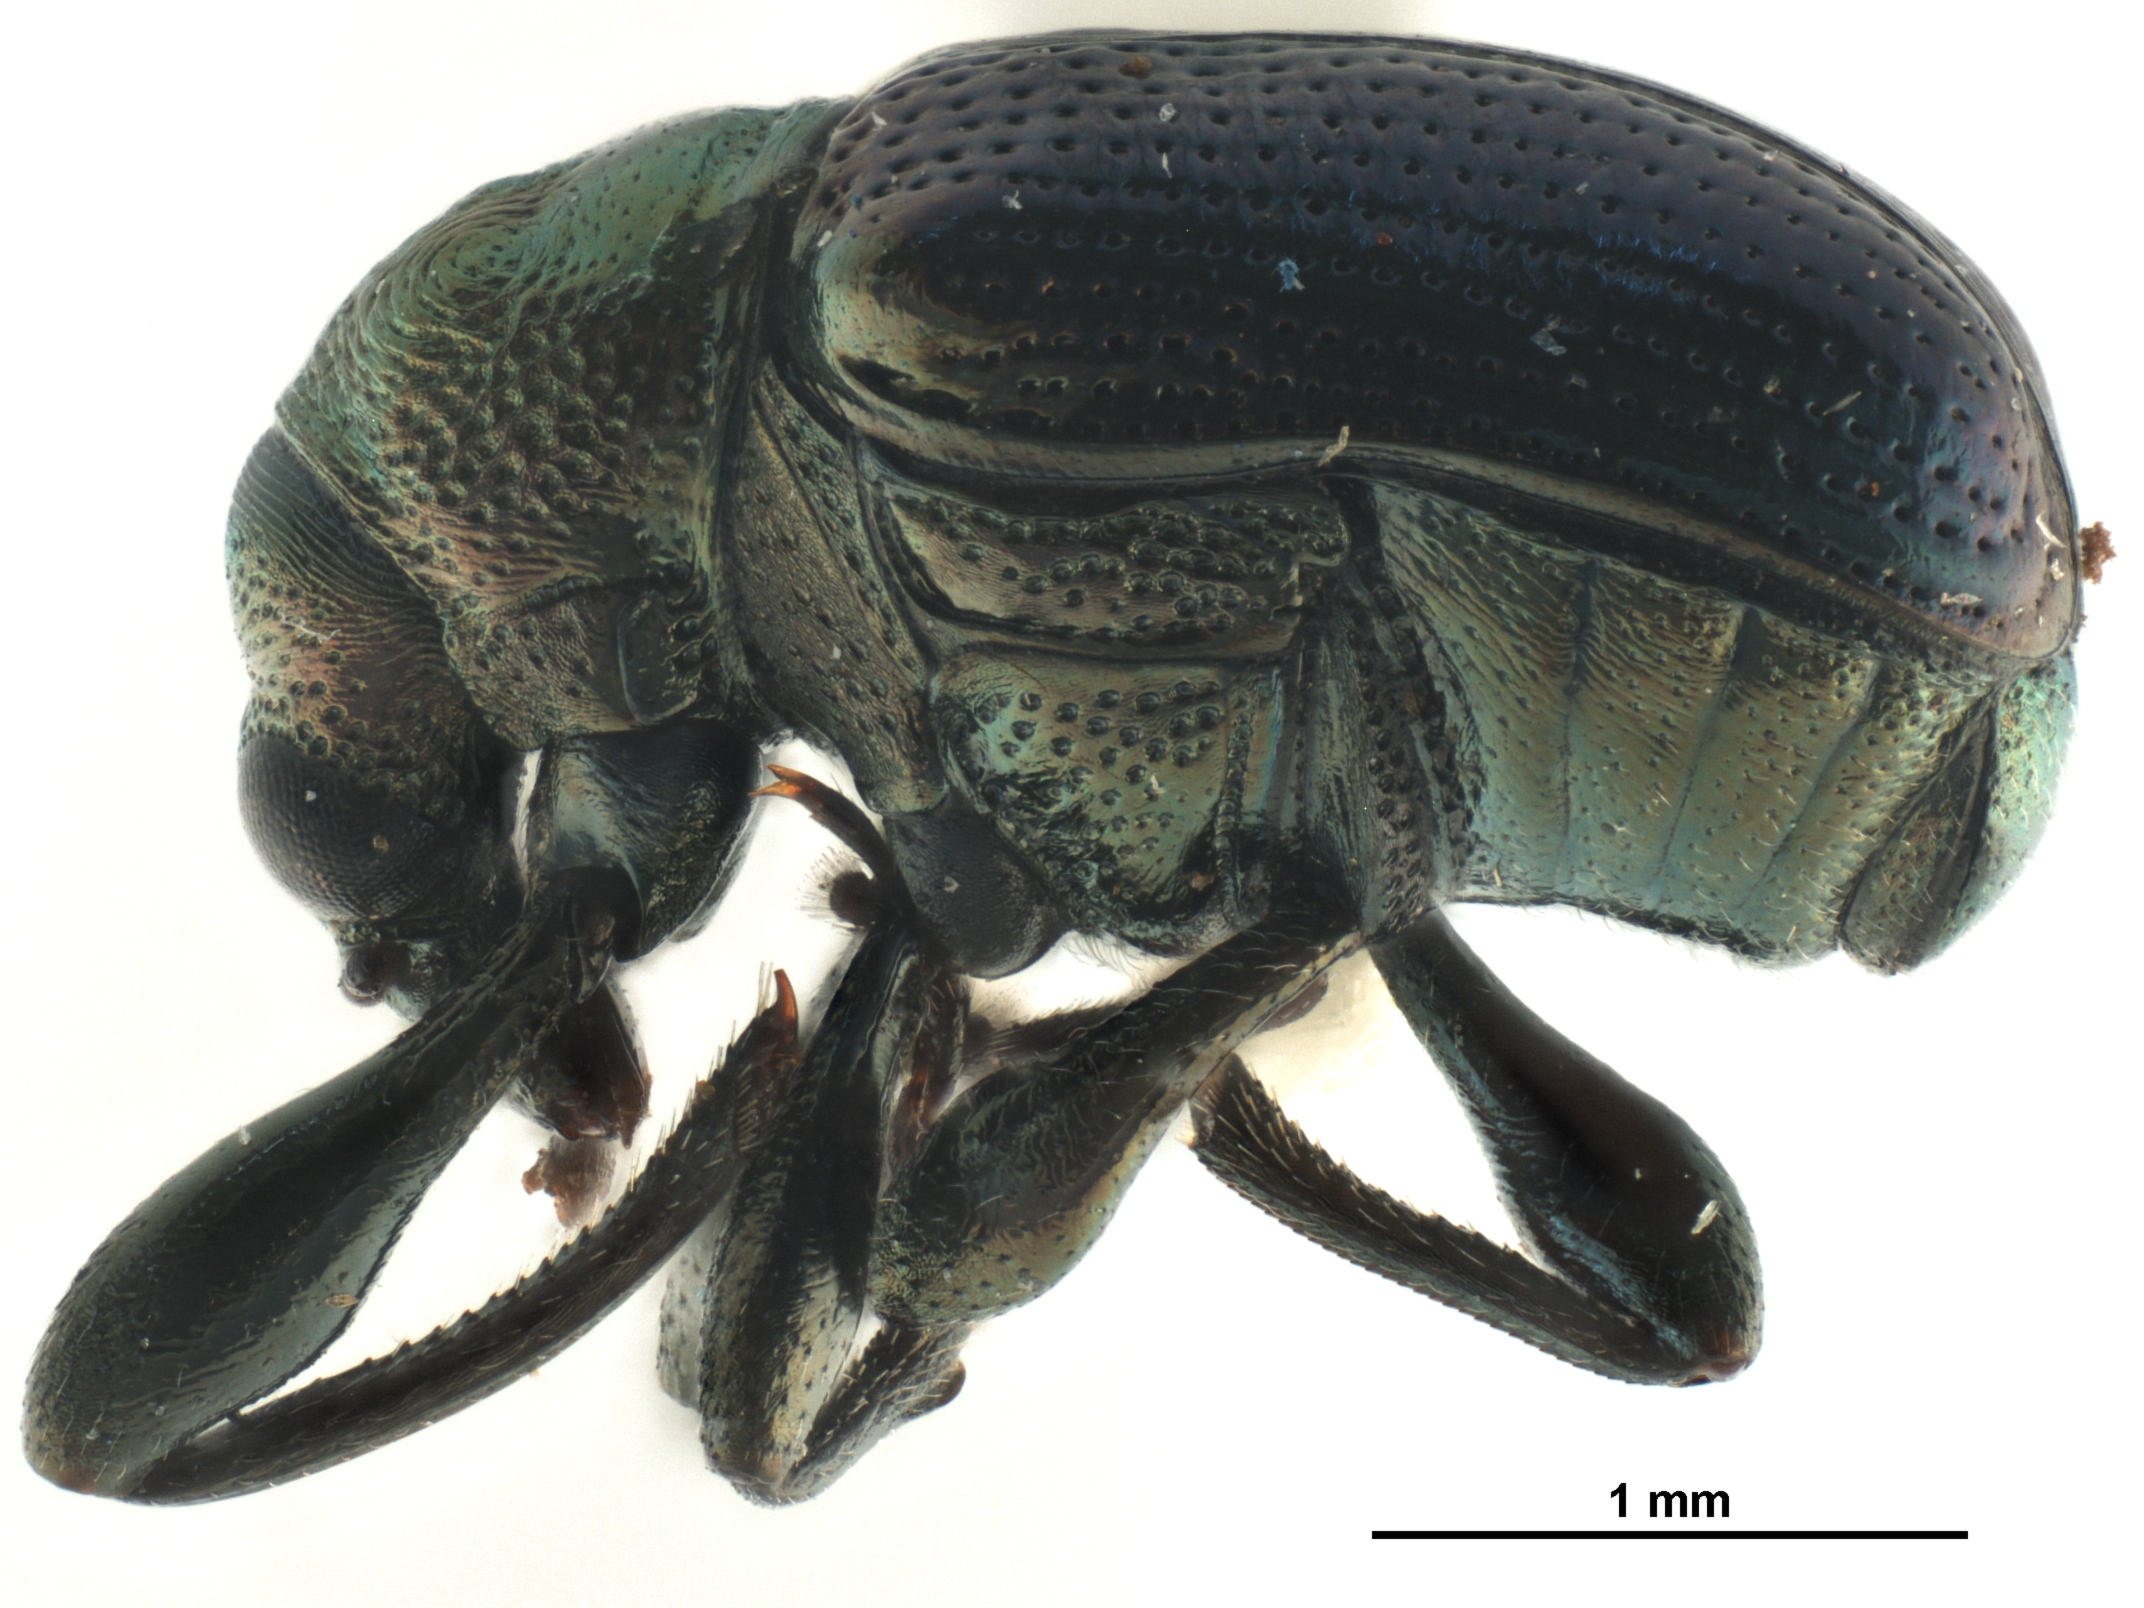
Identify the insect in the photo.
Euops splendida
